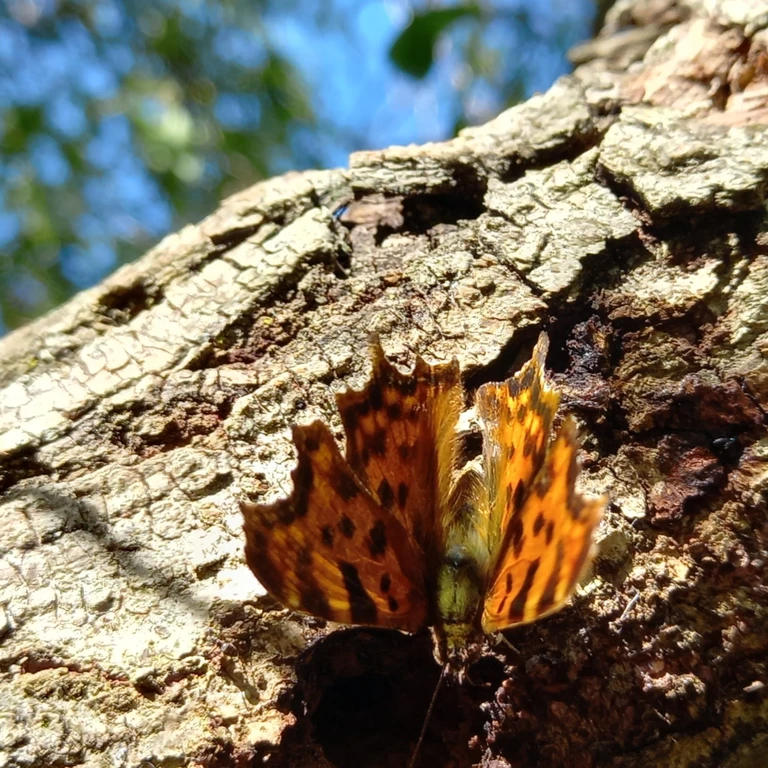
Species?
Polygonia c-album
